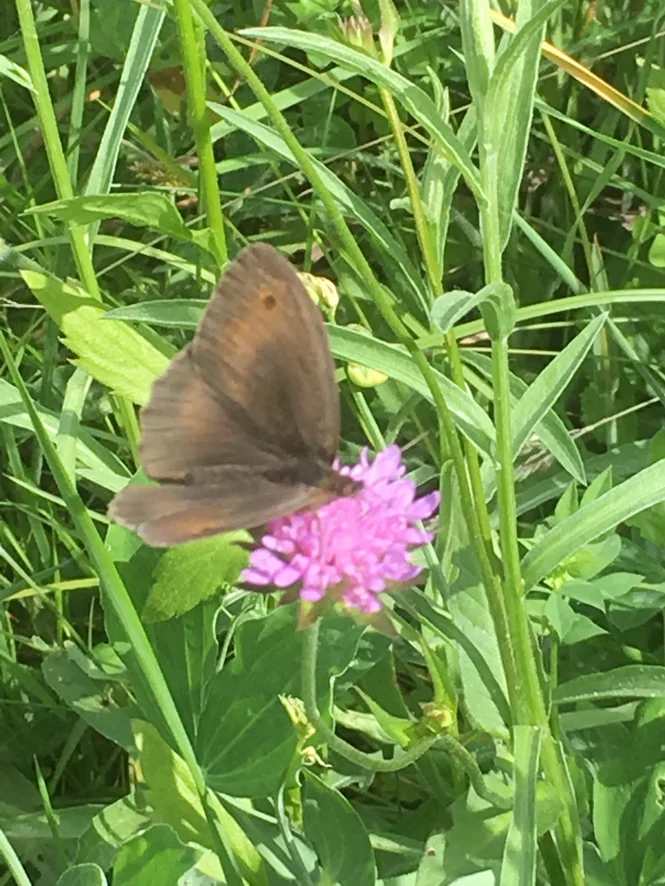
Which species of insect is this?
Maniola jurtina
